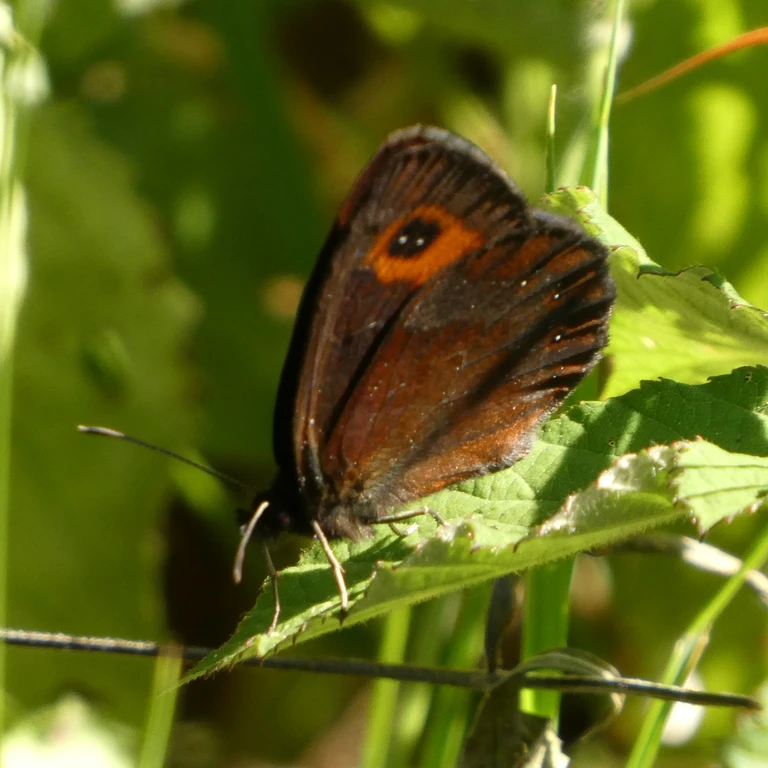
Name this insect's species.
Erebia aethiops
